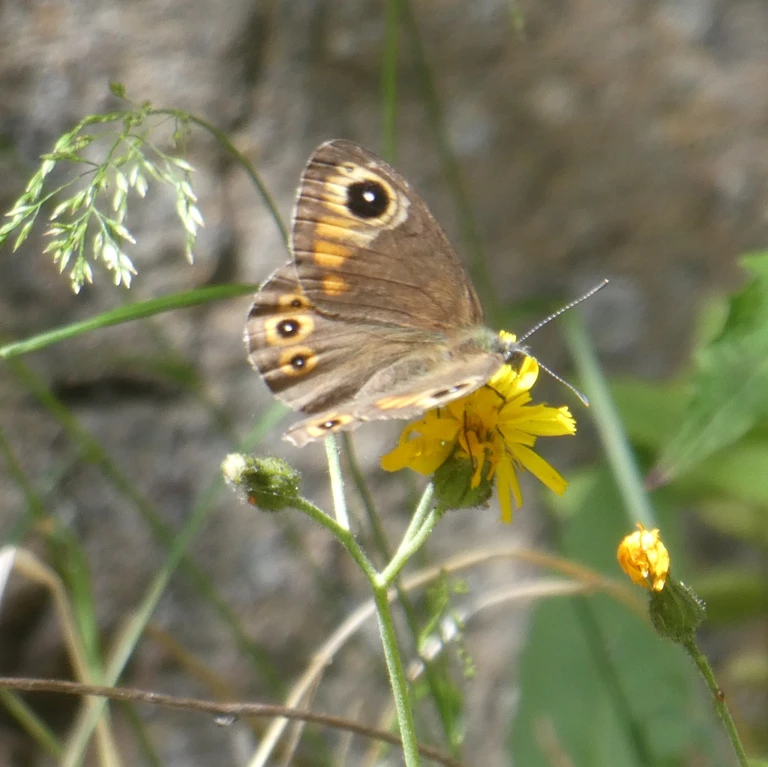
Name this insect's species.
Lasiommata maera (also Pararge maera)
